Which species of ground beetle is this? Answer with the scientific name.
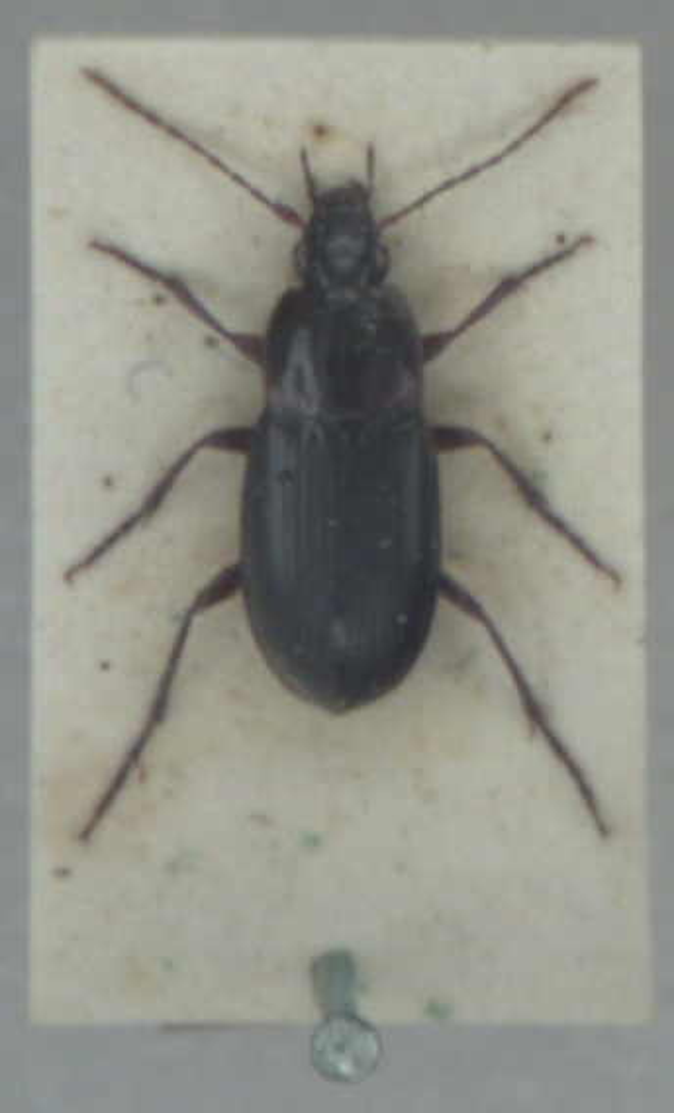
Calathus melanocephalus
